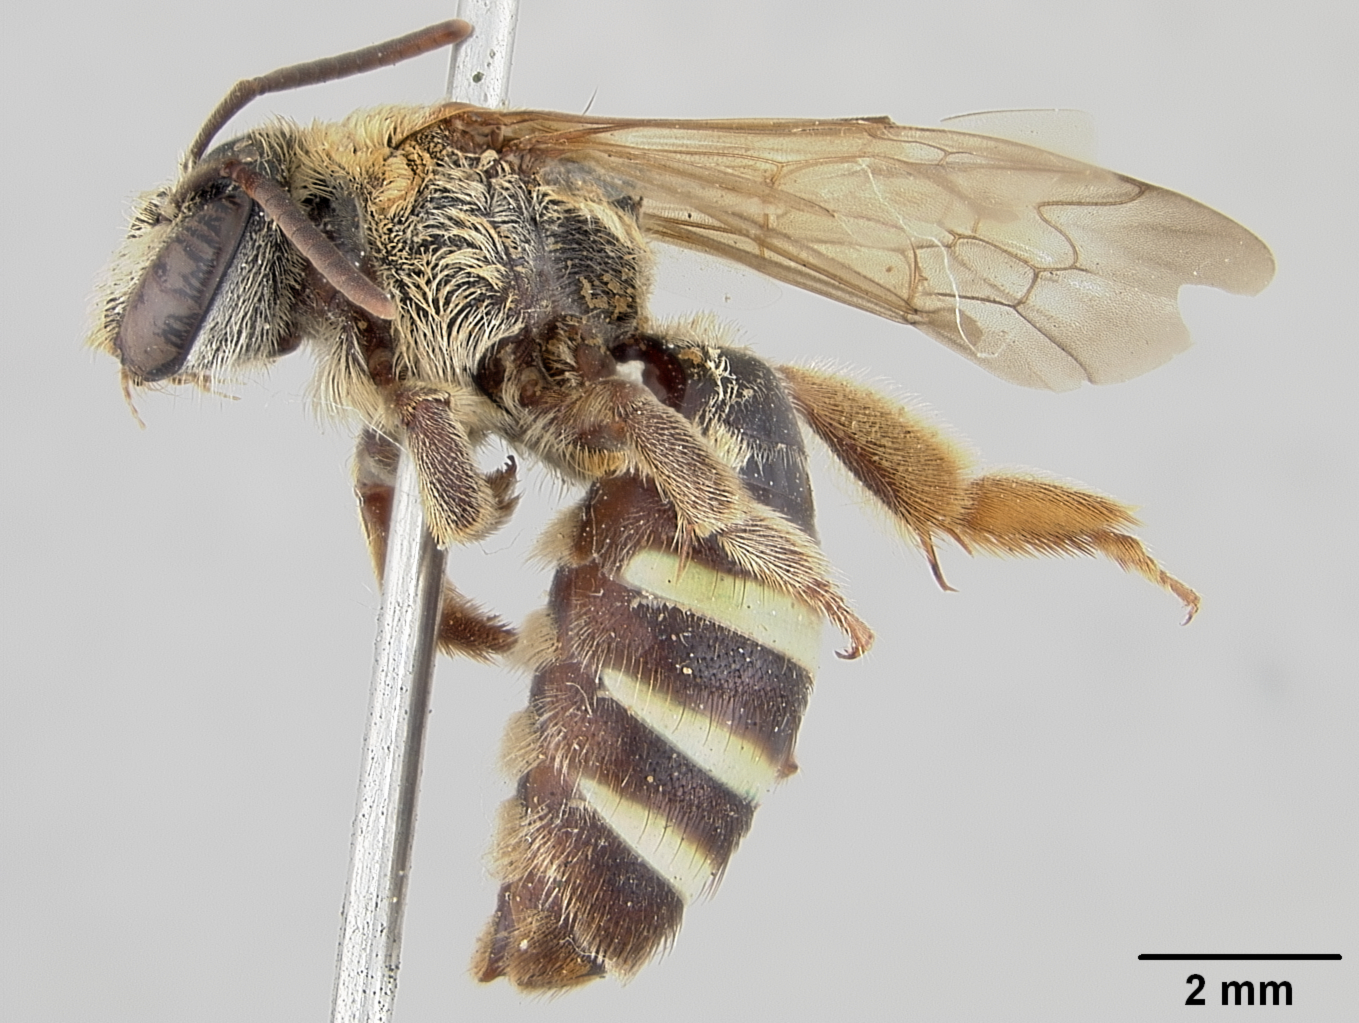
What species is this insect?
Nomia rhododonta
